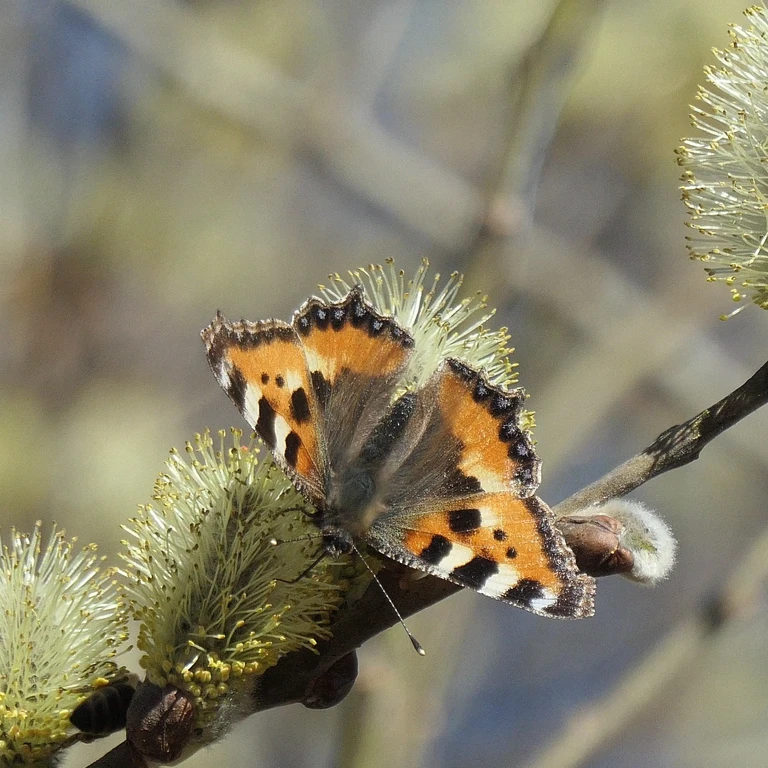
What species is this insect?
Aglais urticae
